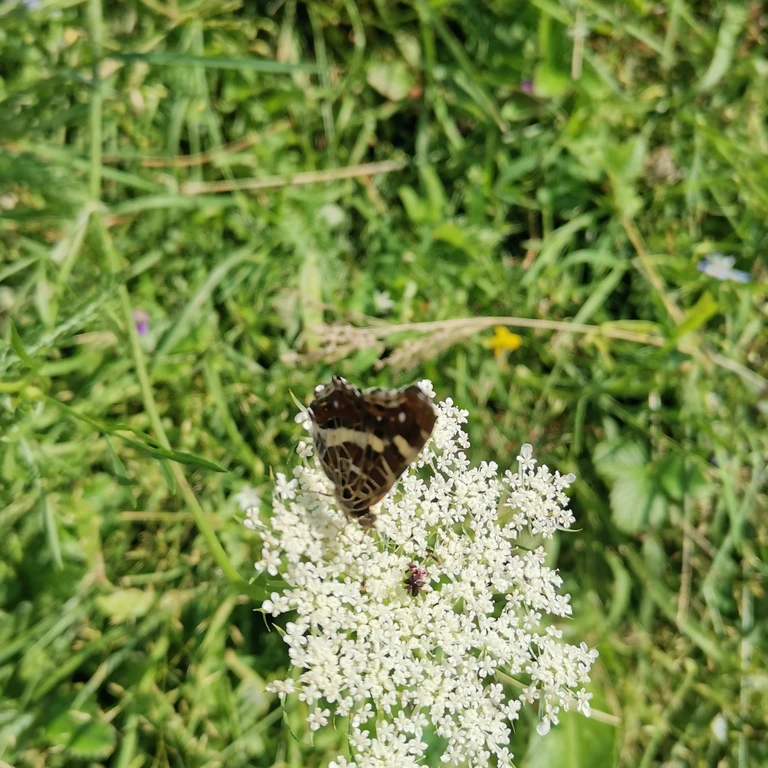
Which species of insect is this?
Araschnia levana
